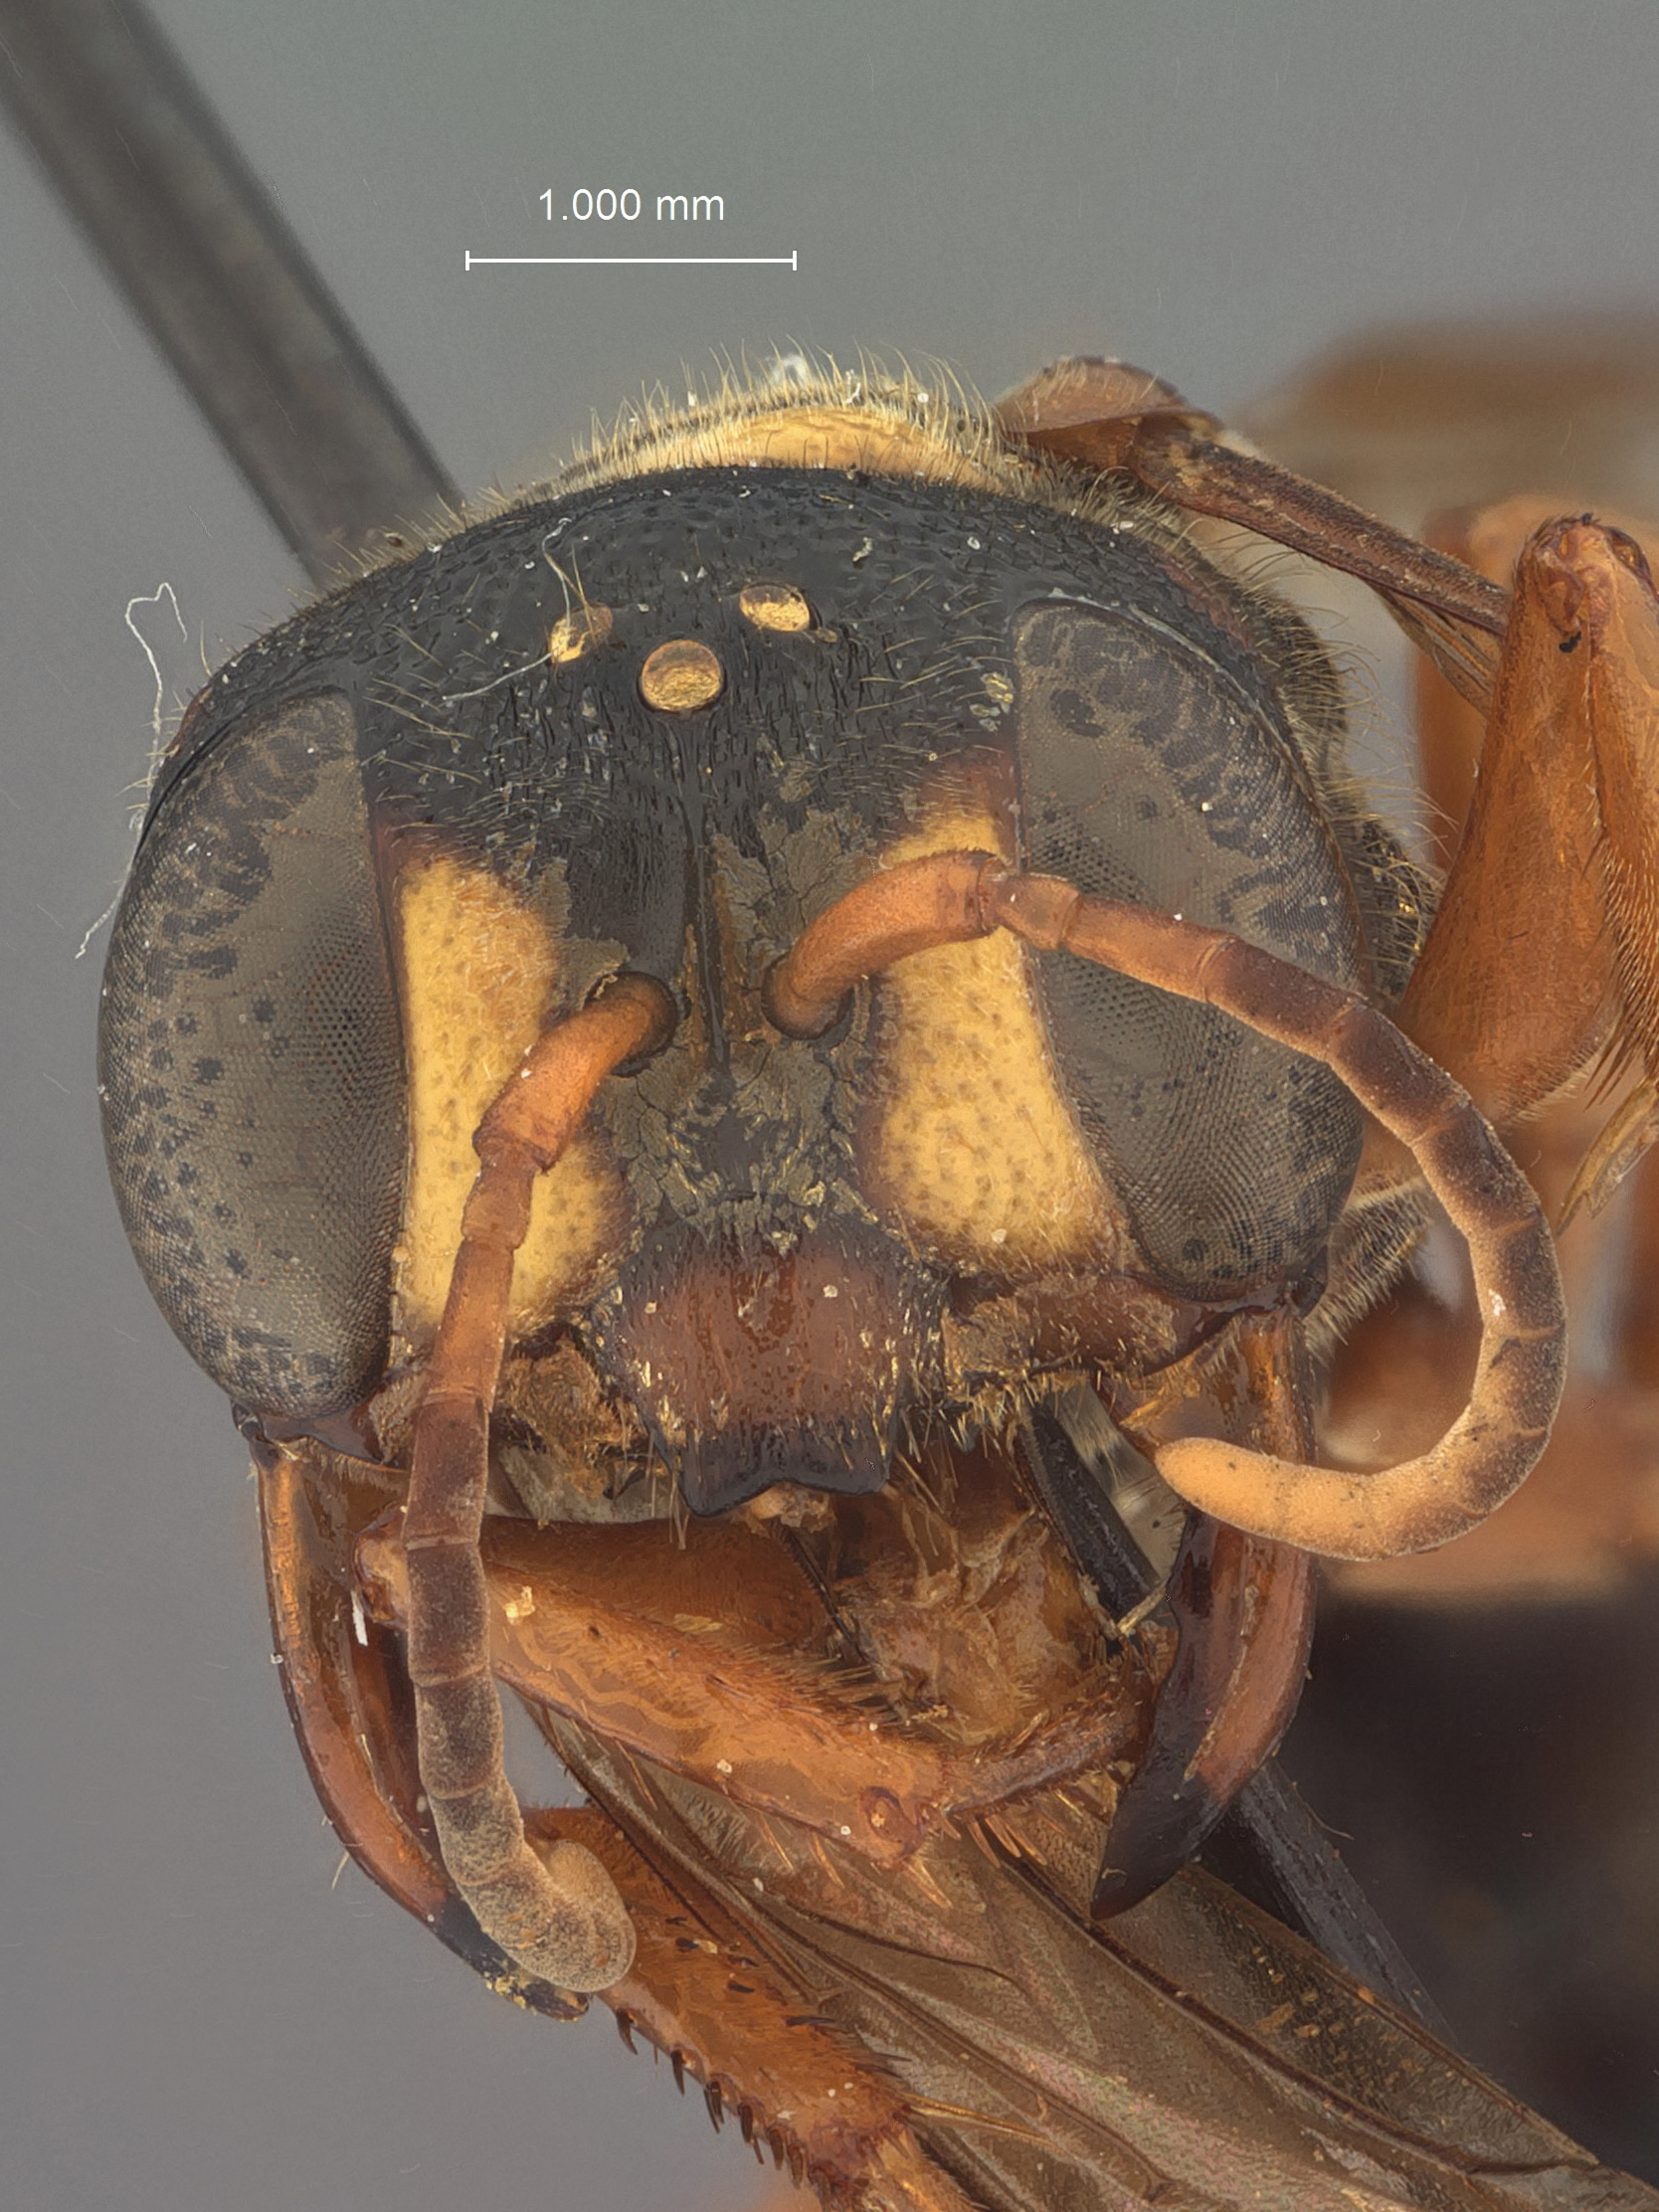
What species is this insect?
Cerceris bouganvillensis
